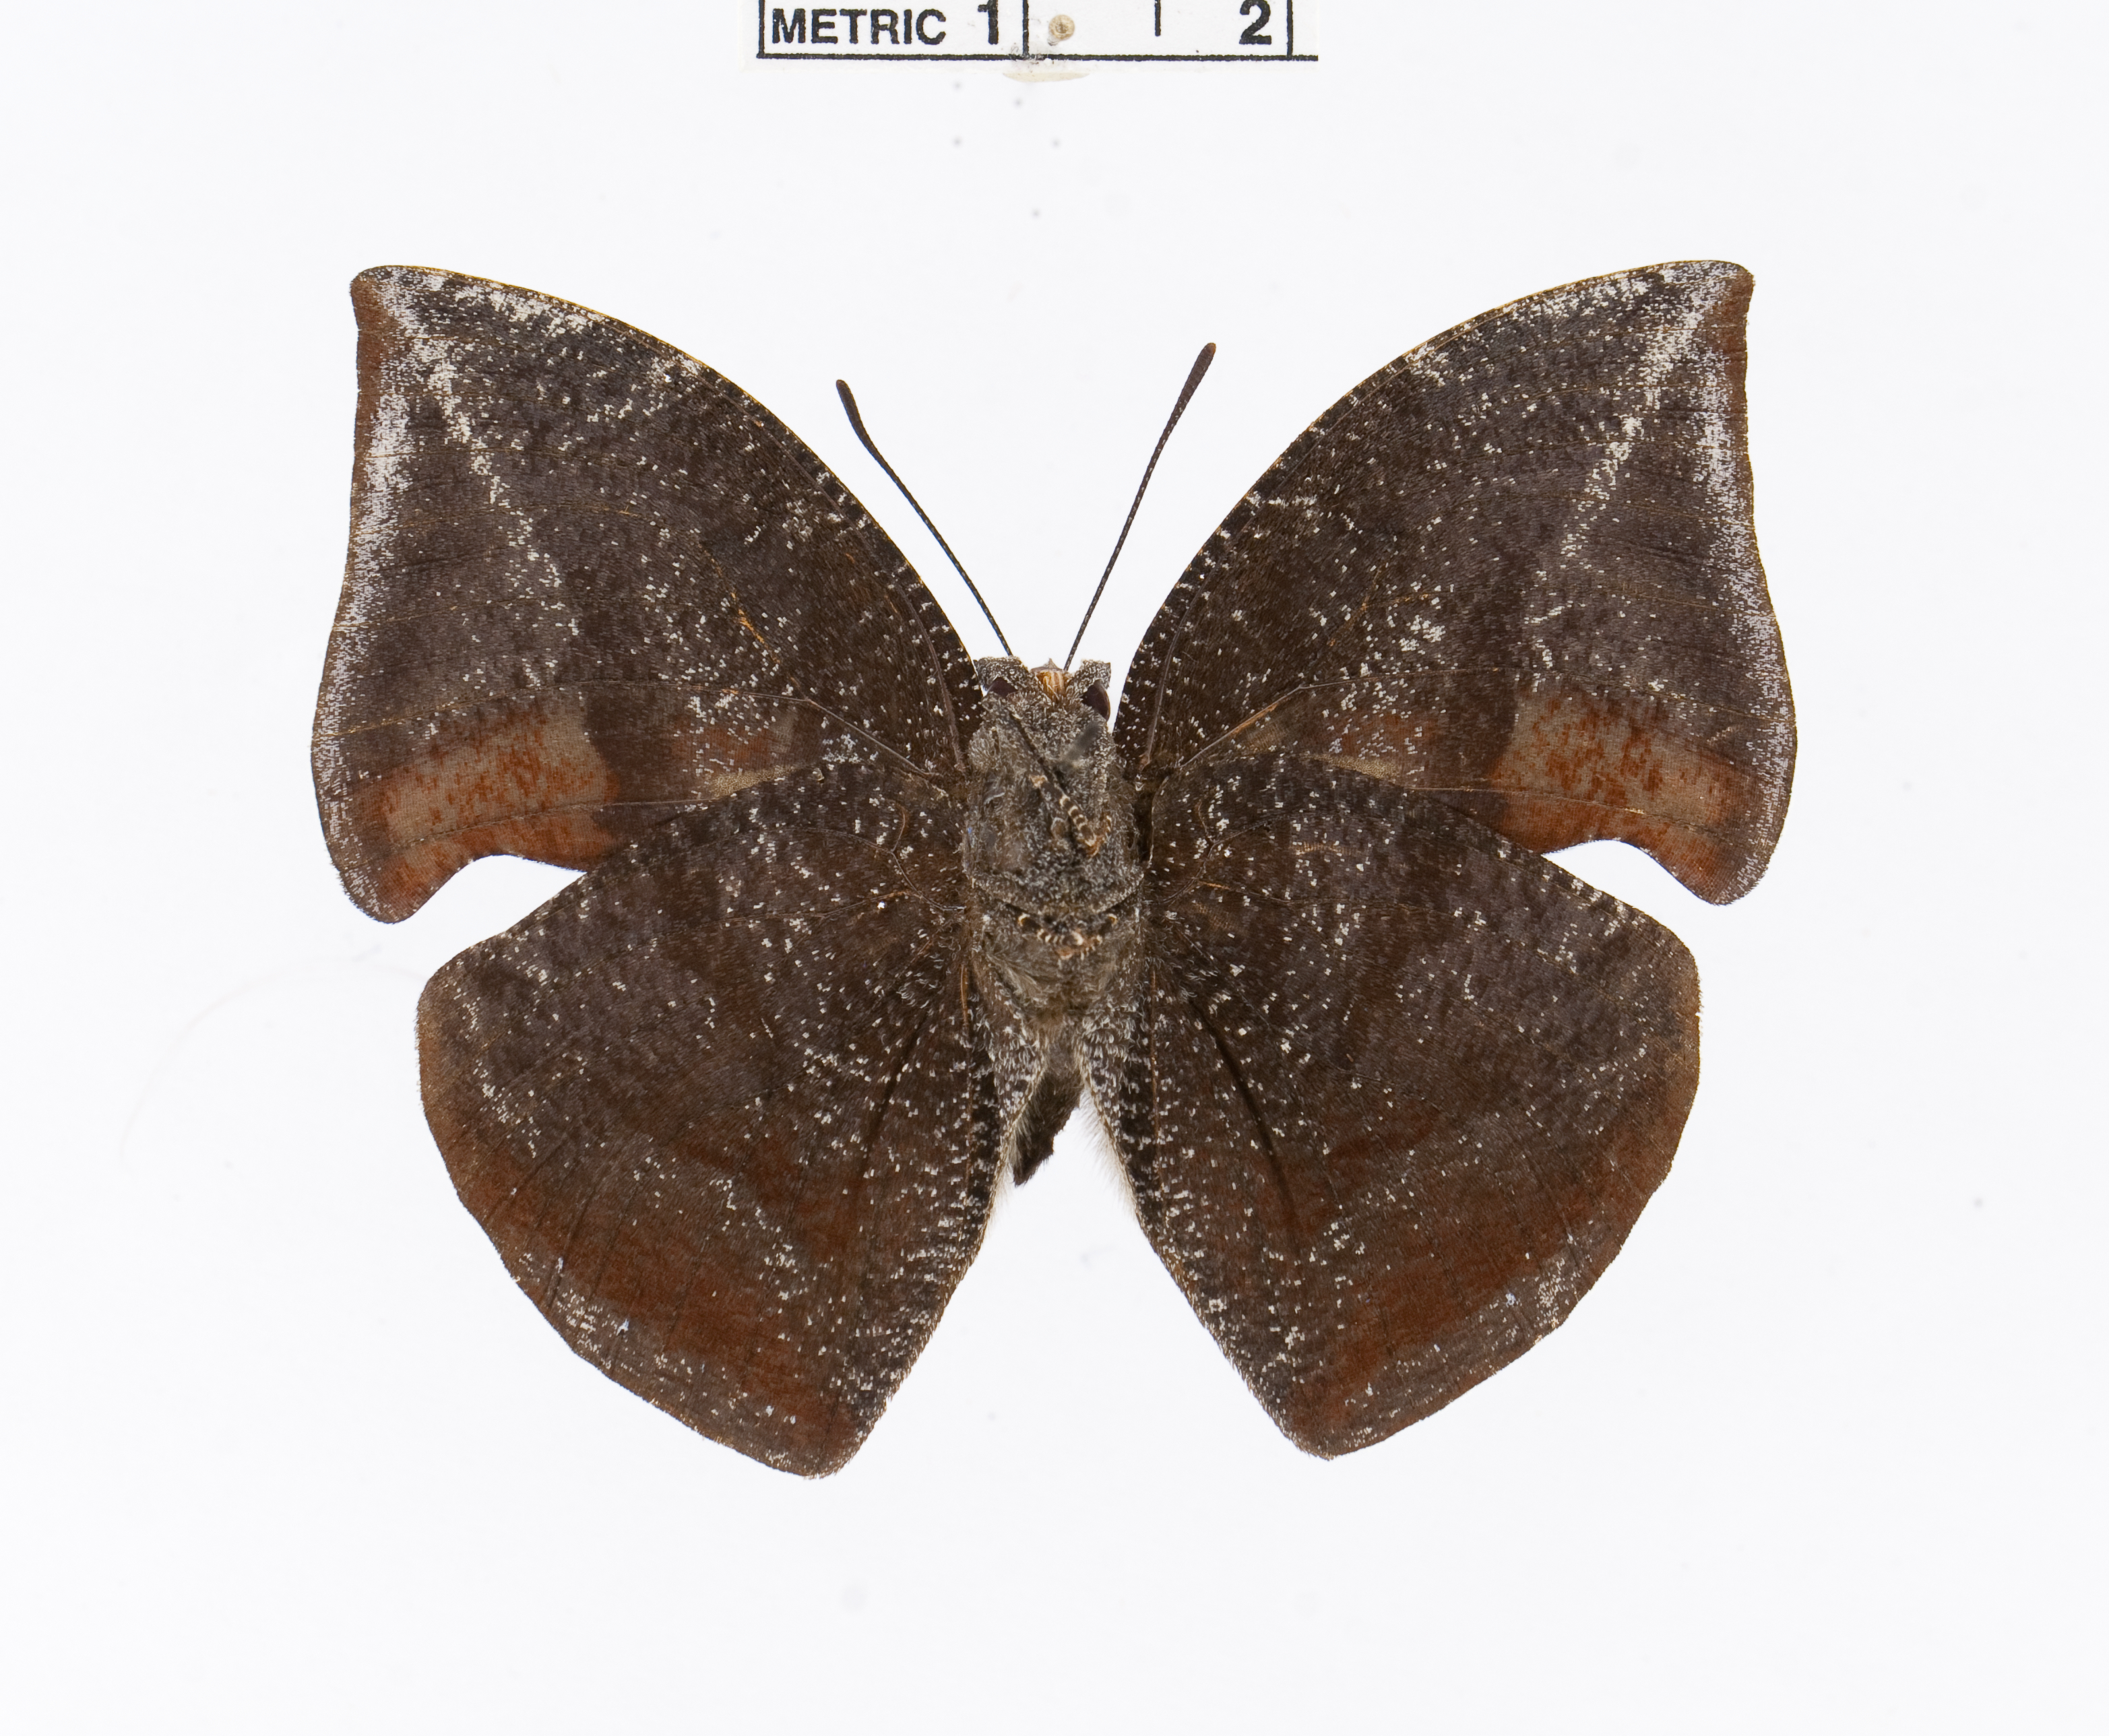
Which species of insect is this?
Memphis cleomestra
